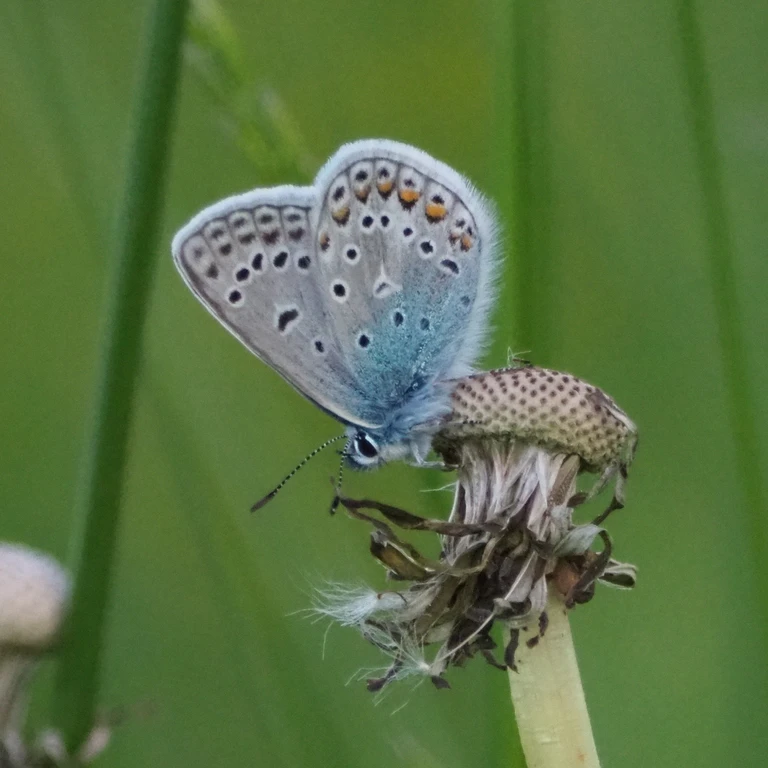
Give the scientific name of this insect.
Polyommatus icarus
